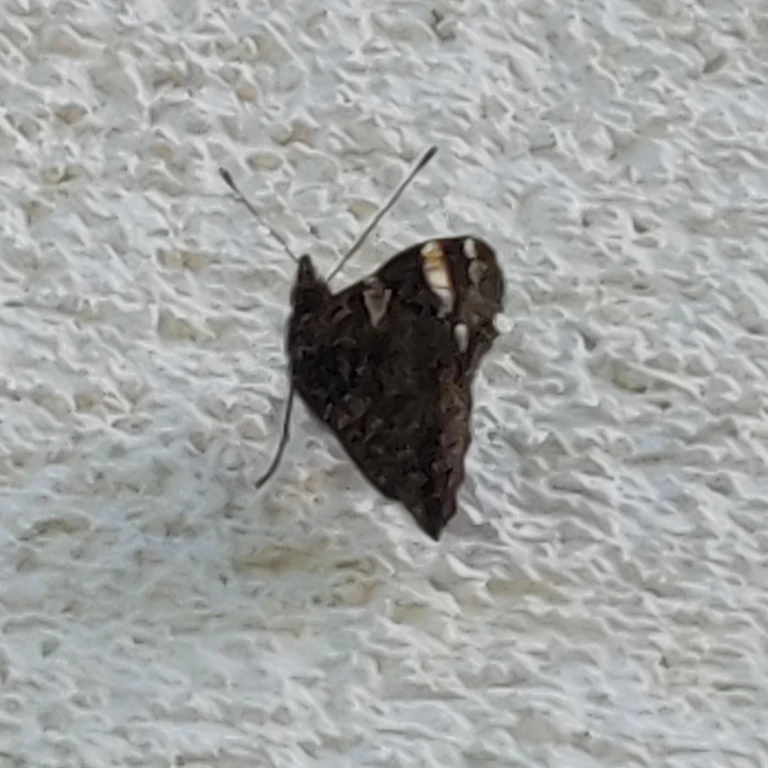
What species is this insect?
Vanessa atalanta
